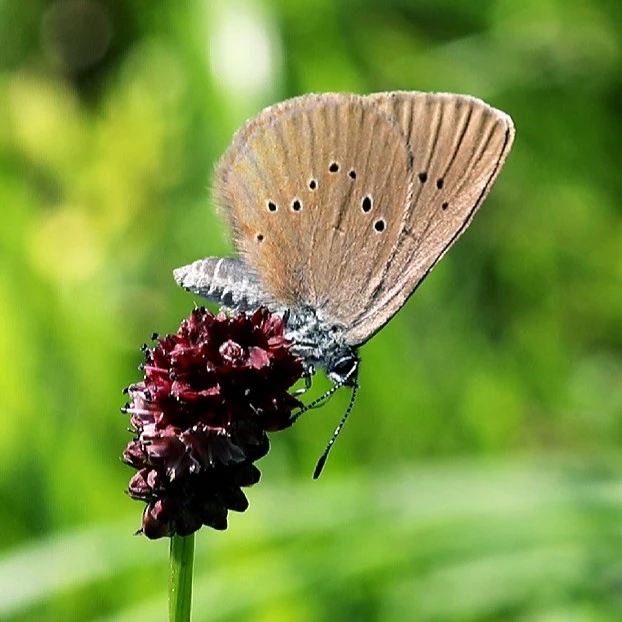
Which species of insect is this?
Phengaris nausithous (also Maculinea nausithous)
